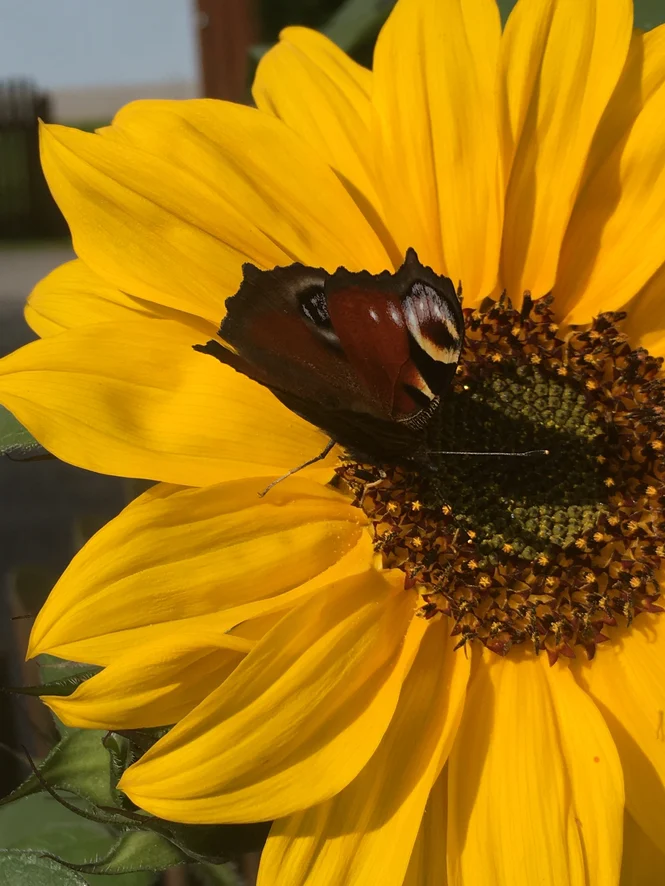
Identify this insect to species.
Aglais io
